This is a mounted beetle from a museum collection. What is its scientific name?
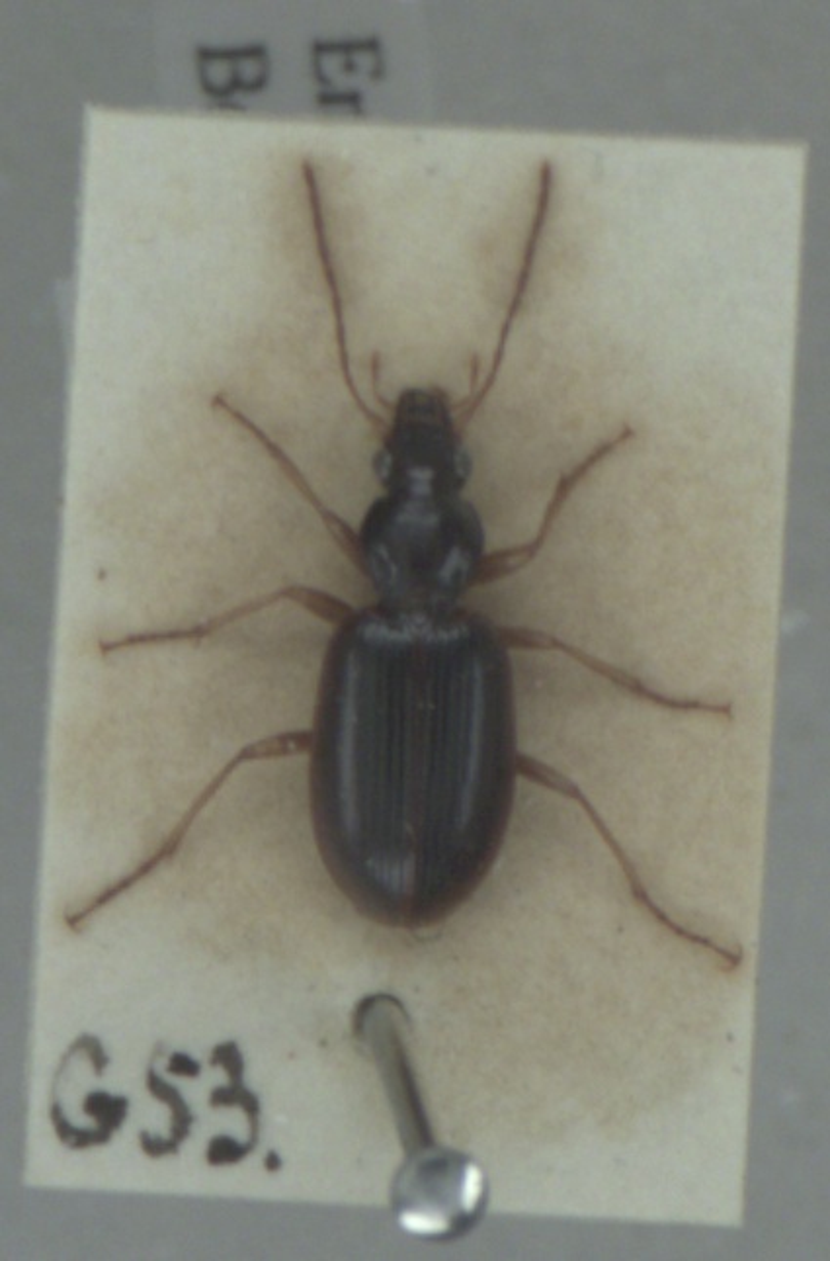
Paranchus albipes
